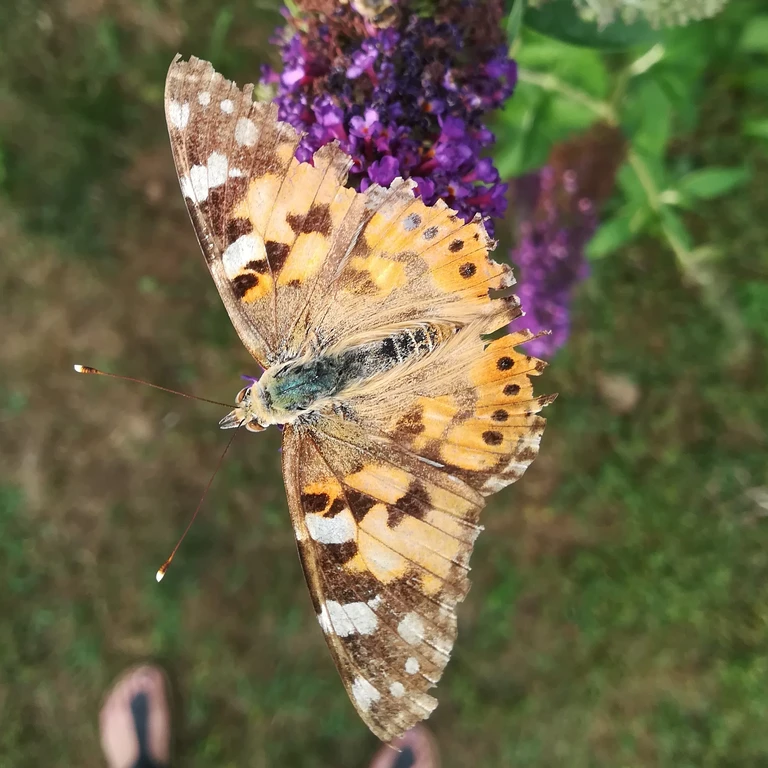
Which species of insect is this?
Vanessa cardui
